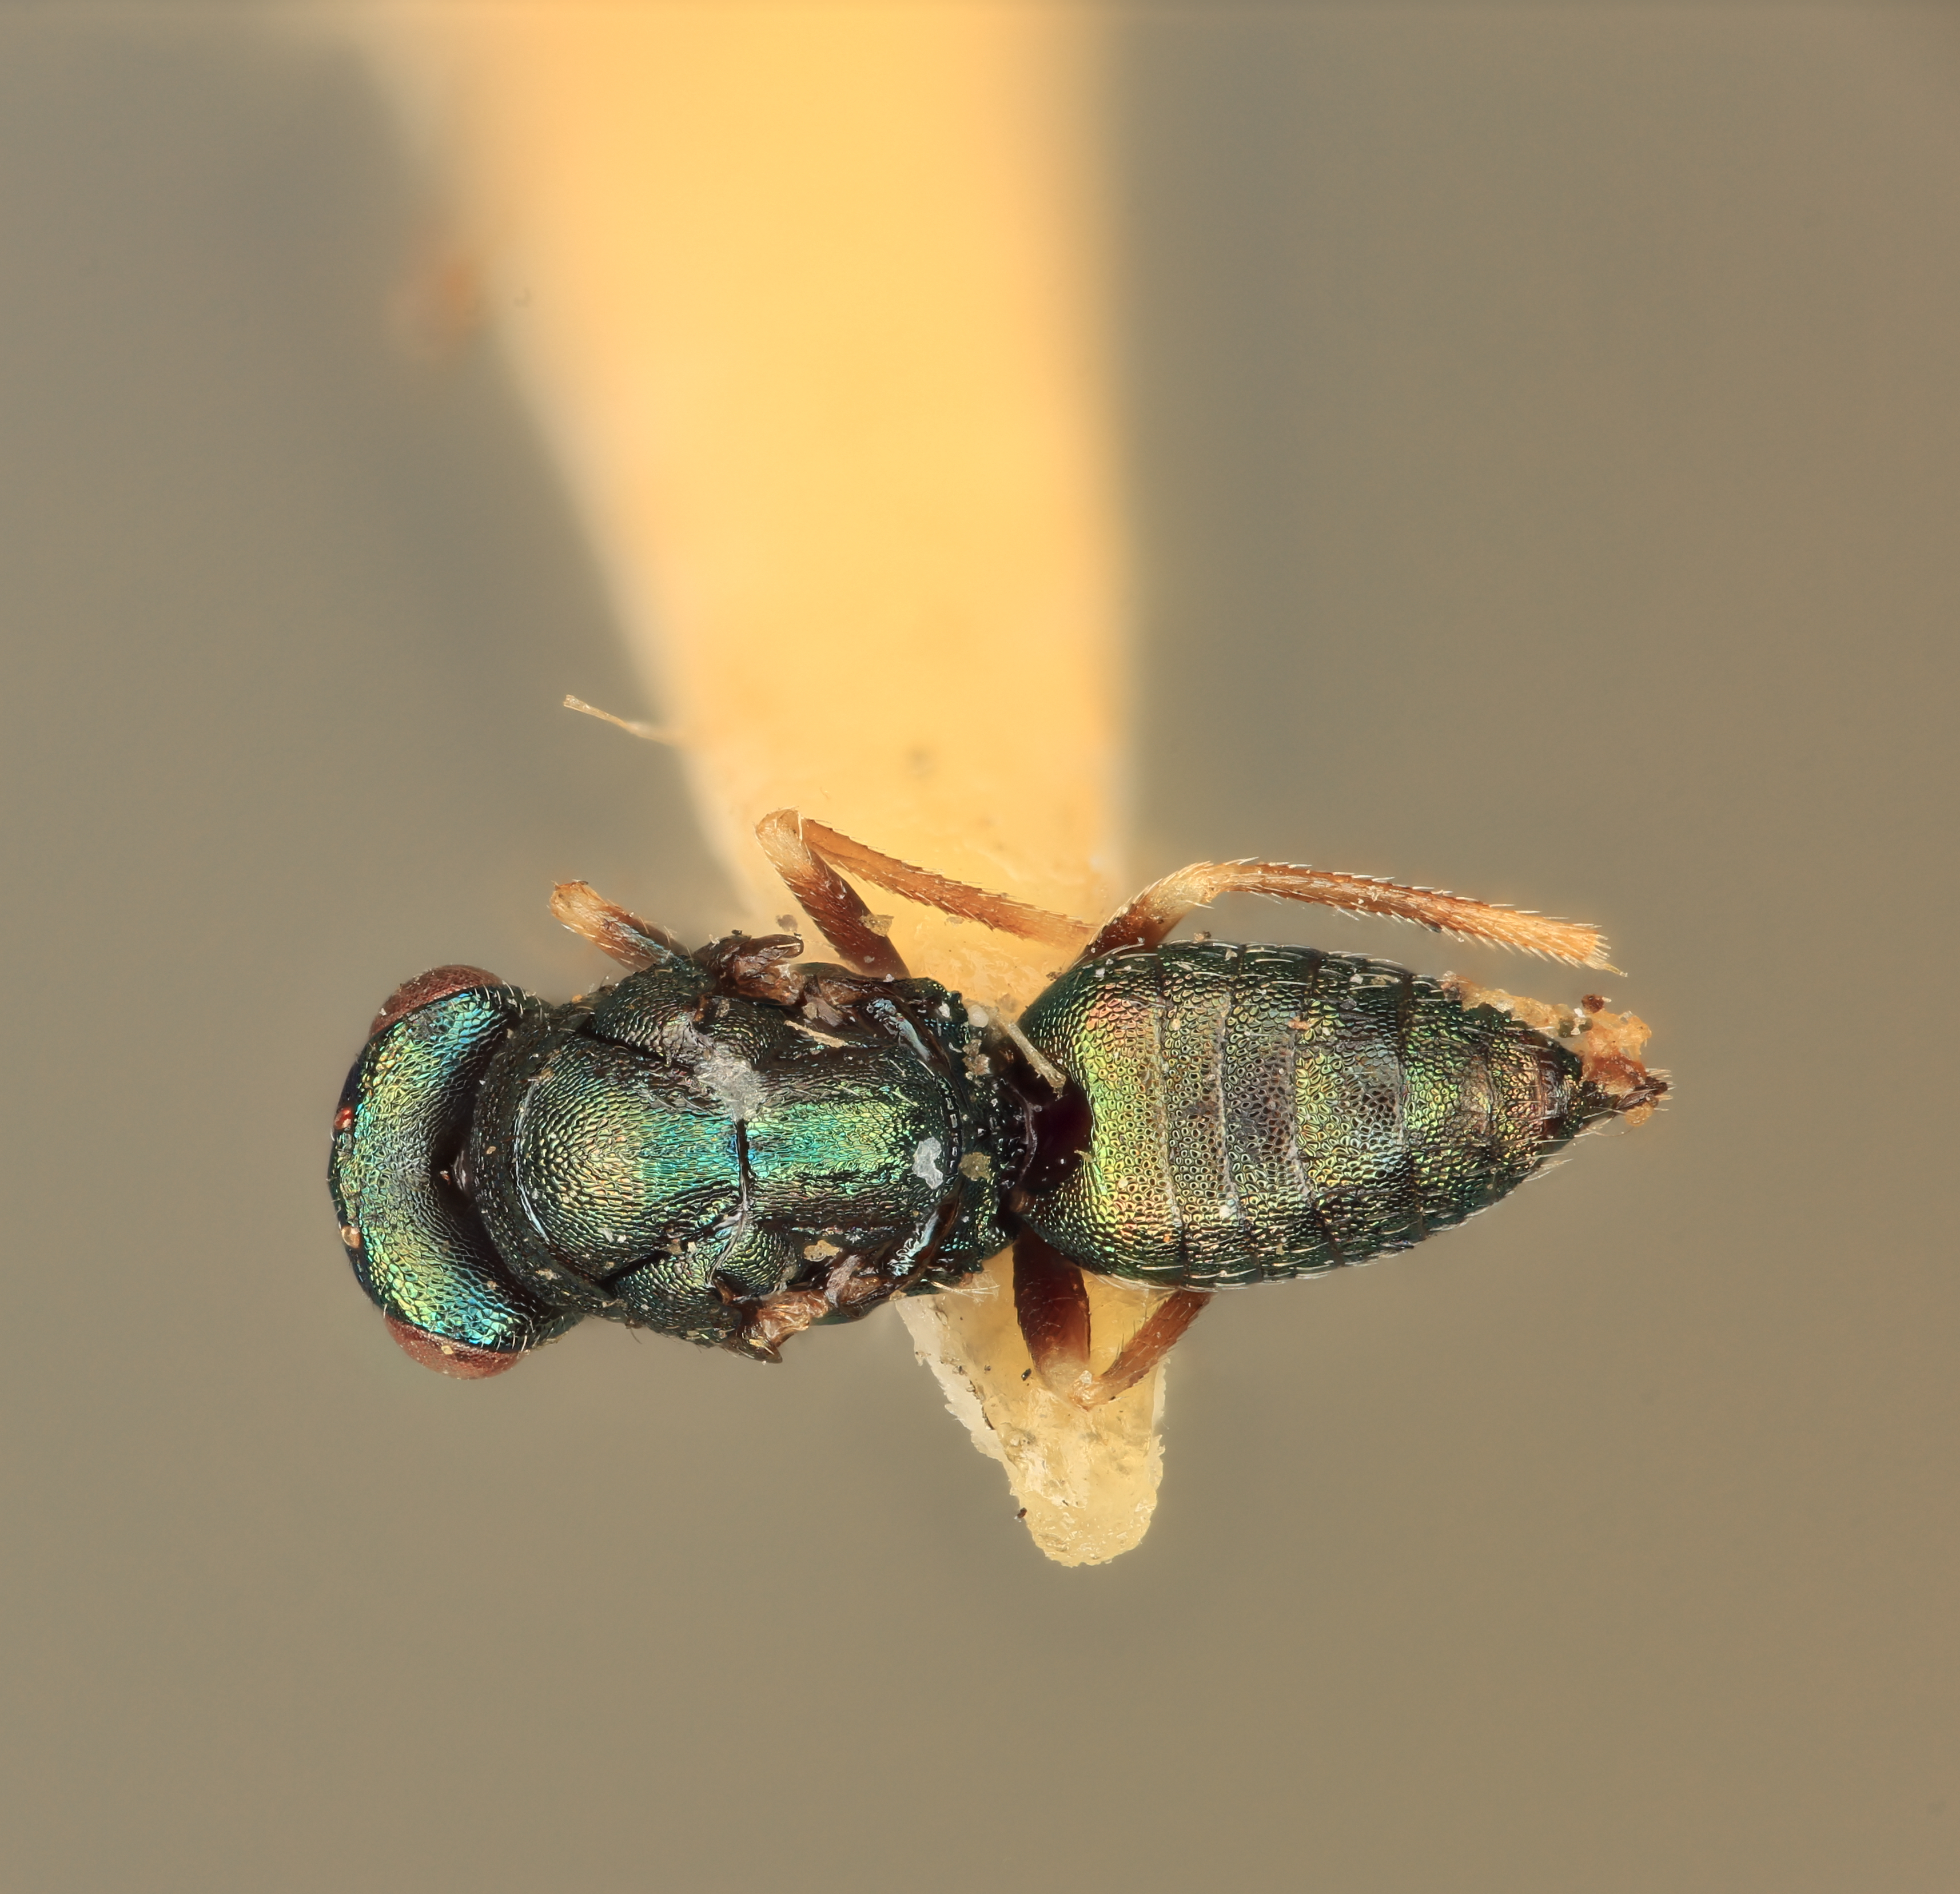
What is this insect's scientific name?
Galeopsomopsis squamosus
